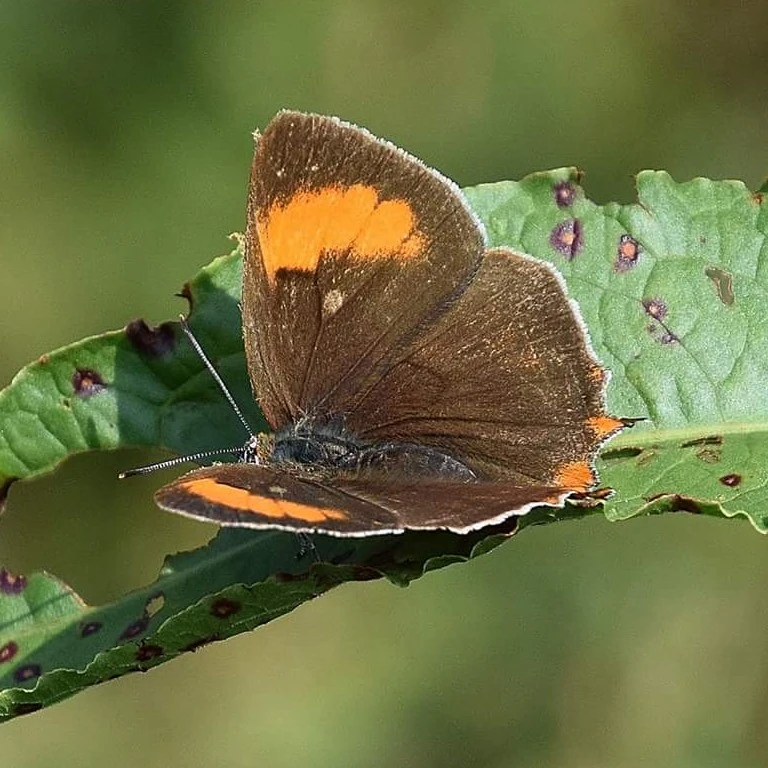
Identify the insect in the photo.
Thecla betulae
